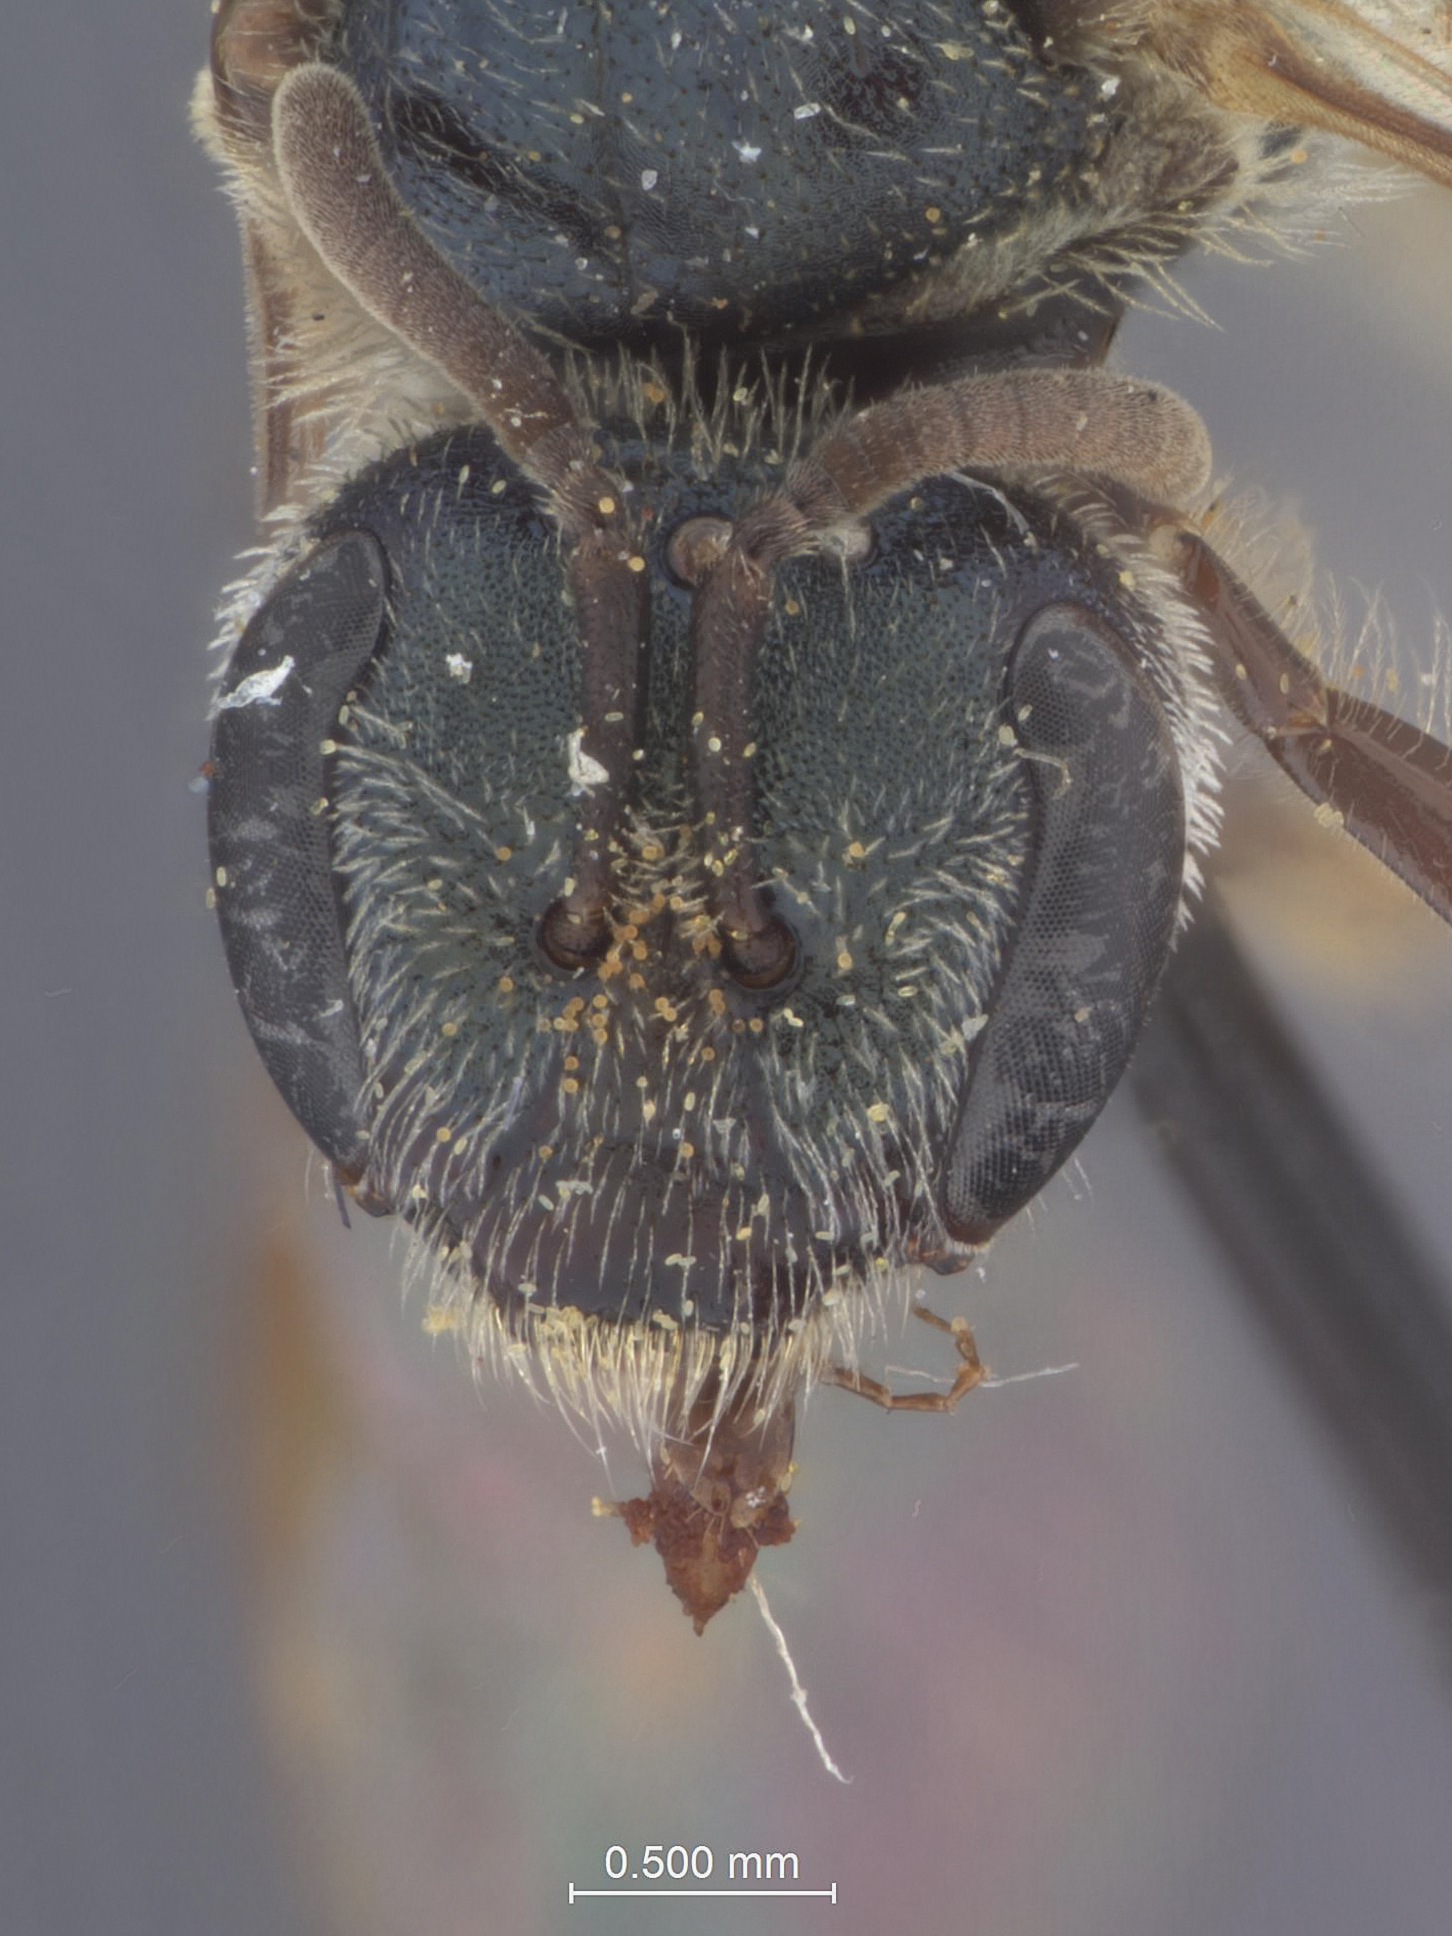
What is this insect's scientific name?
Halictus phaceliarum
